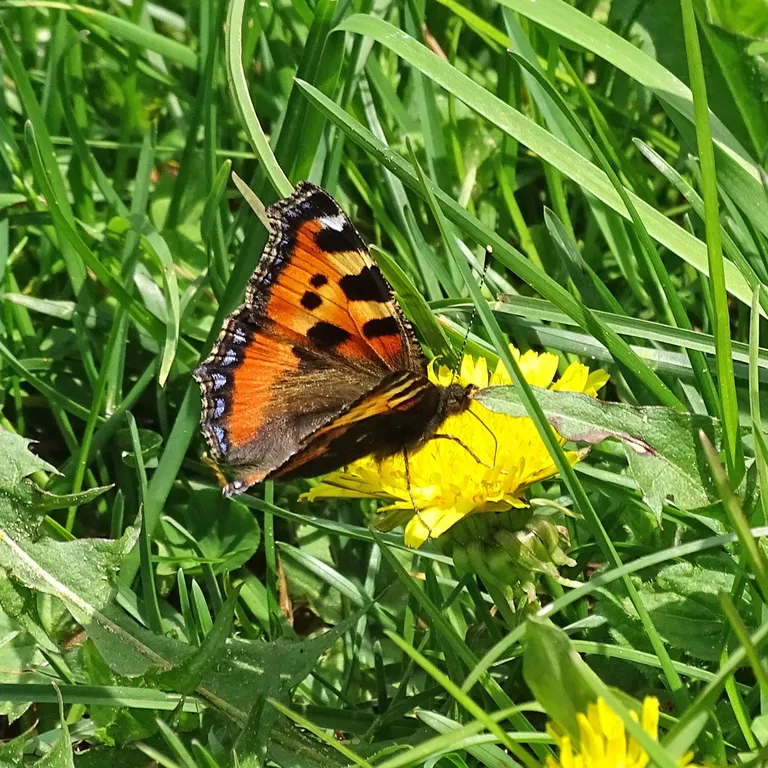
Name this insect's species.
Aglais urticae
